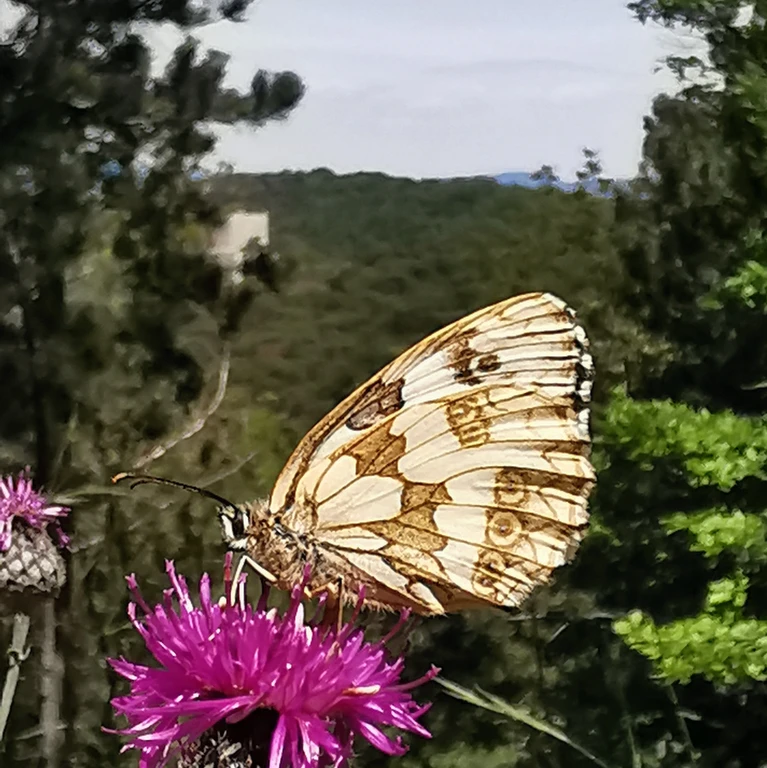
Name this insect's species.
Melanargia galathea
